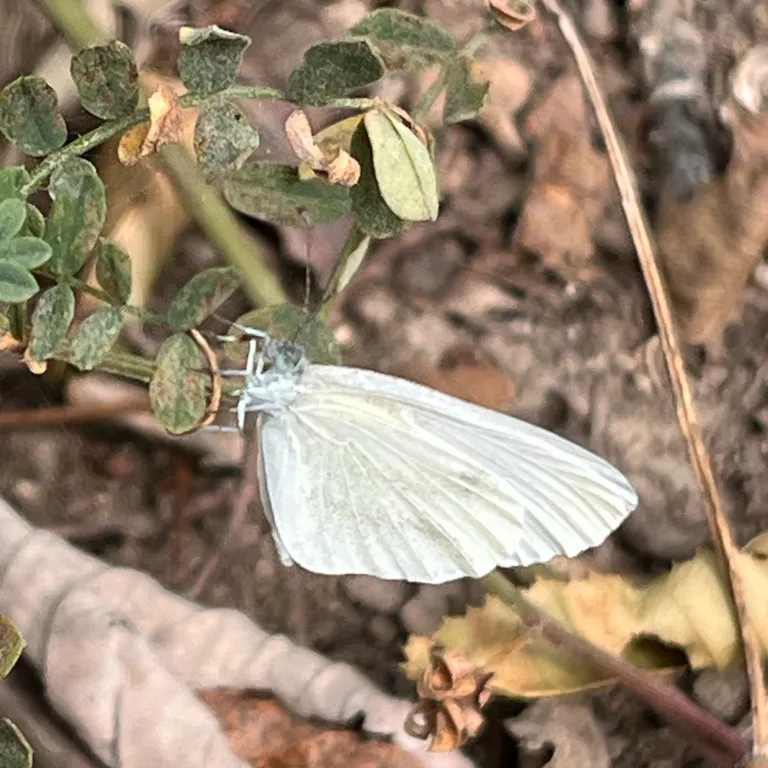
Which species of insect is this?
Leptidea sinapis/juvernica
